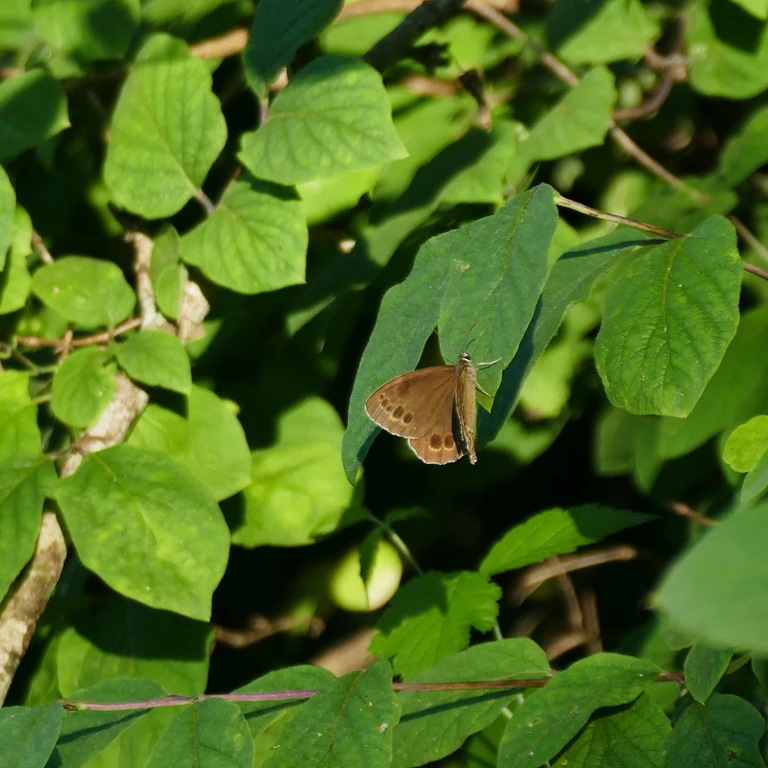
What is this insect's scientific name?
Lopinga achine (also Pararge achine)
